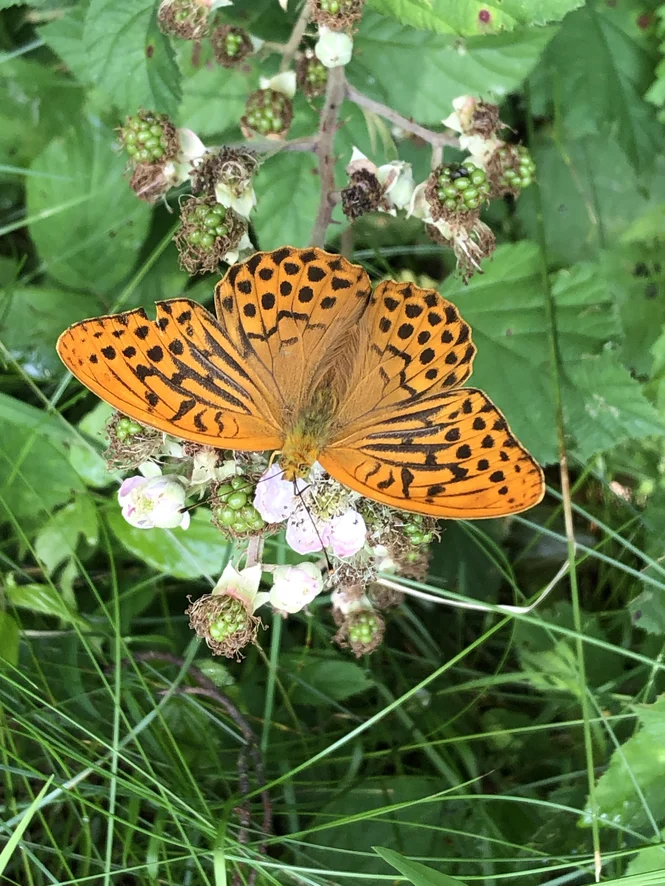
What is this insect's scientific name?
Argynnis paphia
